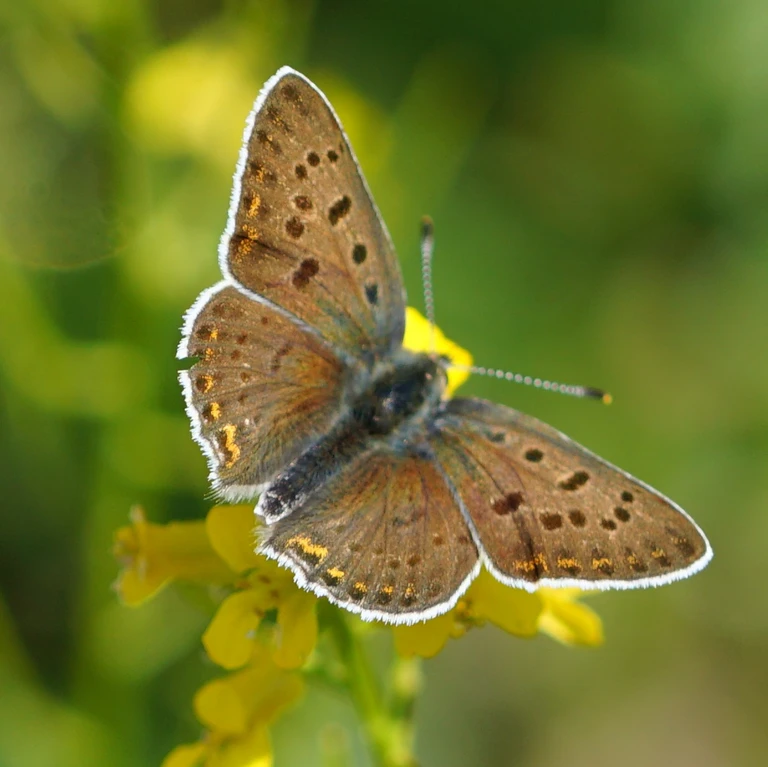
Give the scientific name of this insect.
Lycaena tityrus (also Loweia tityrus)
